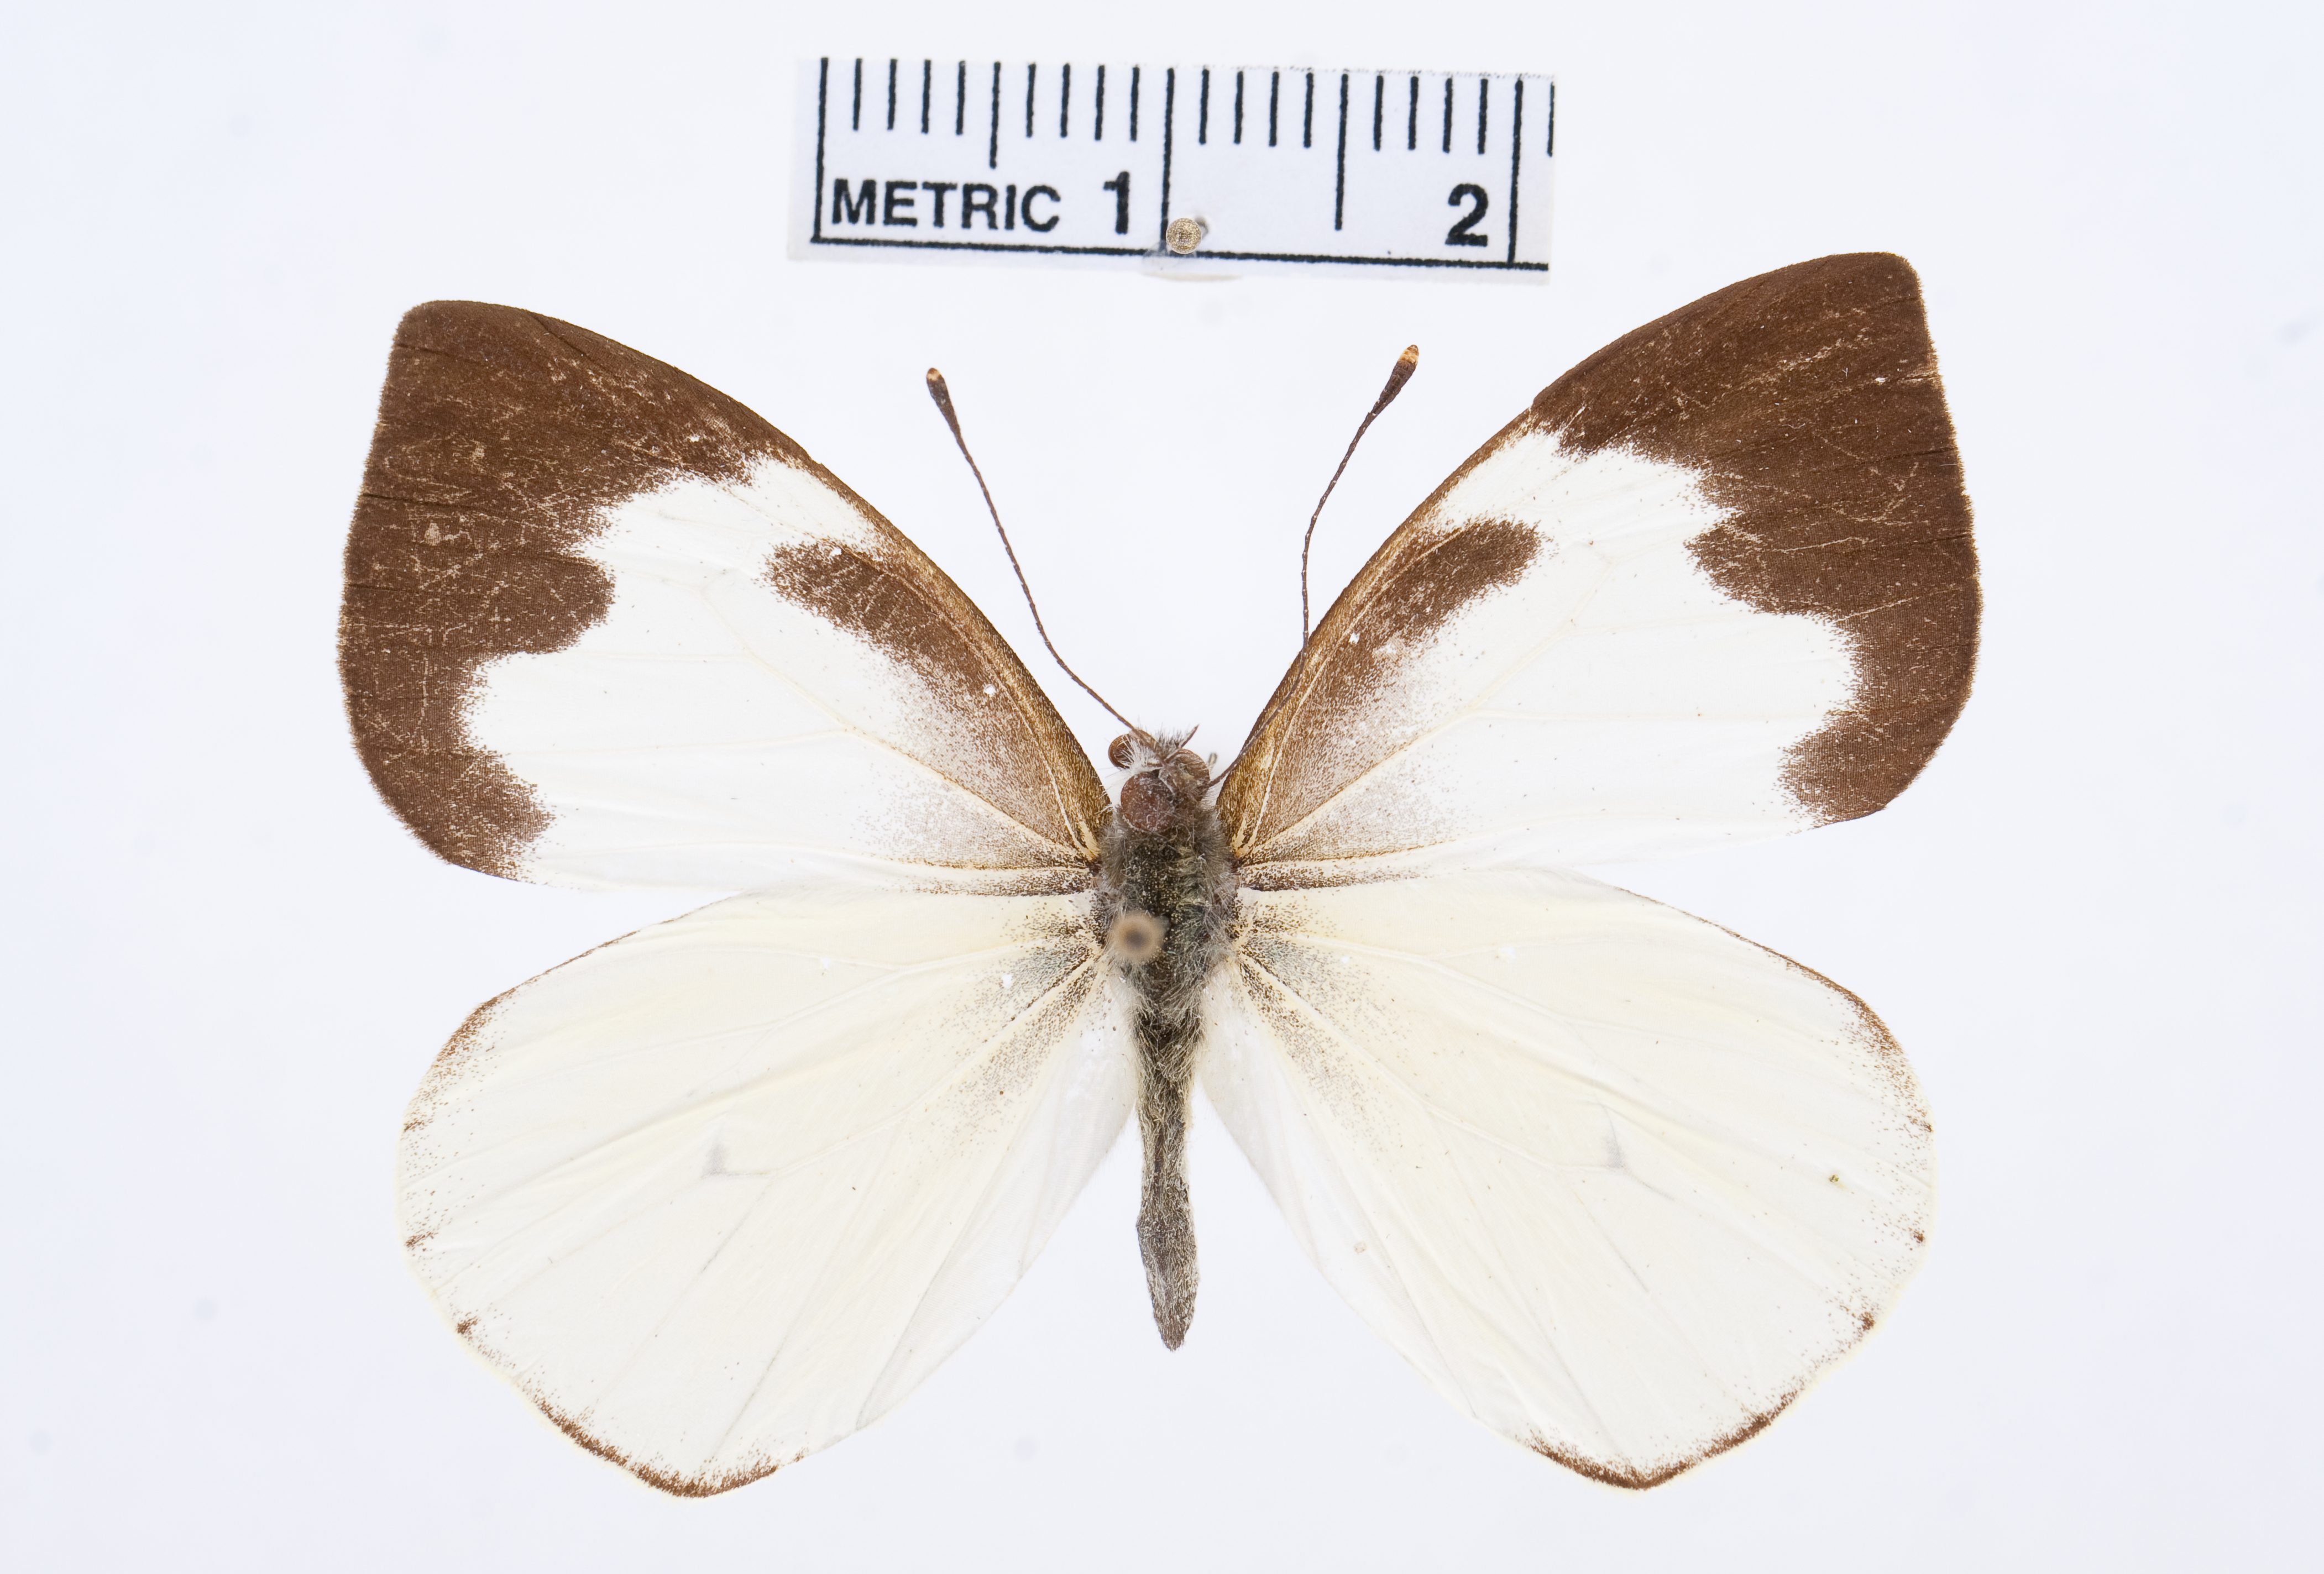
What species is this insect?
Leptophobia eleusis
